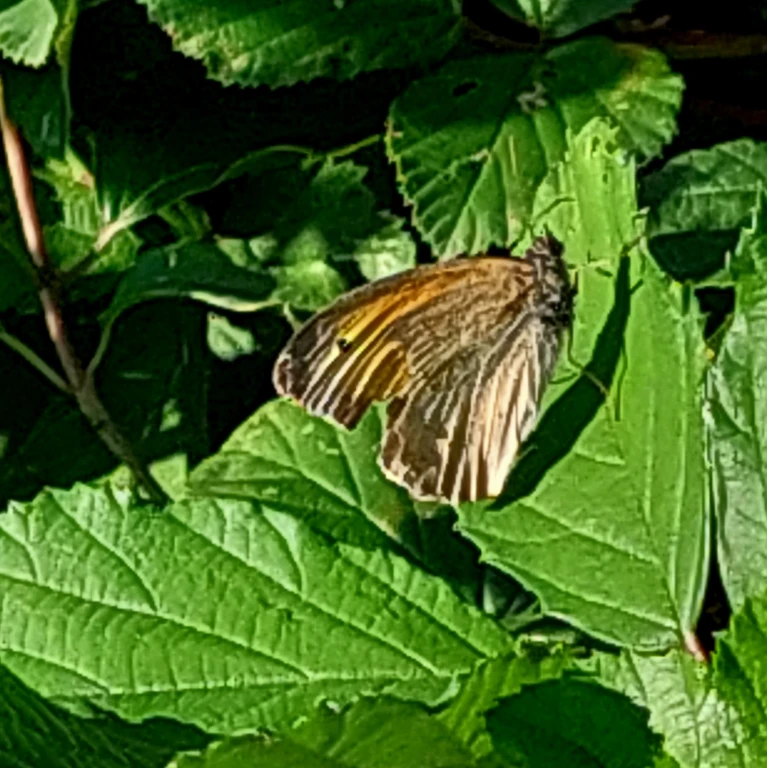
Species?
Maniola jurtina
